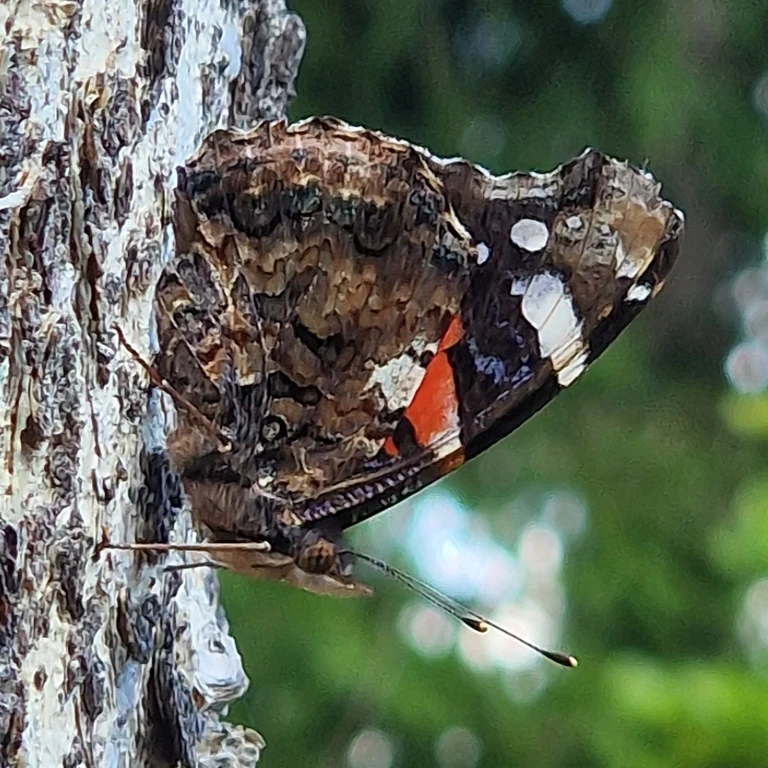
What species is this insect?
Vanessa atalanta
